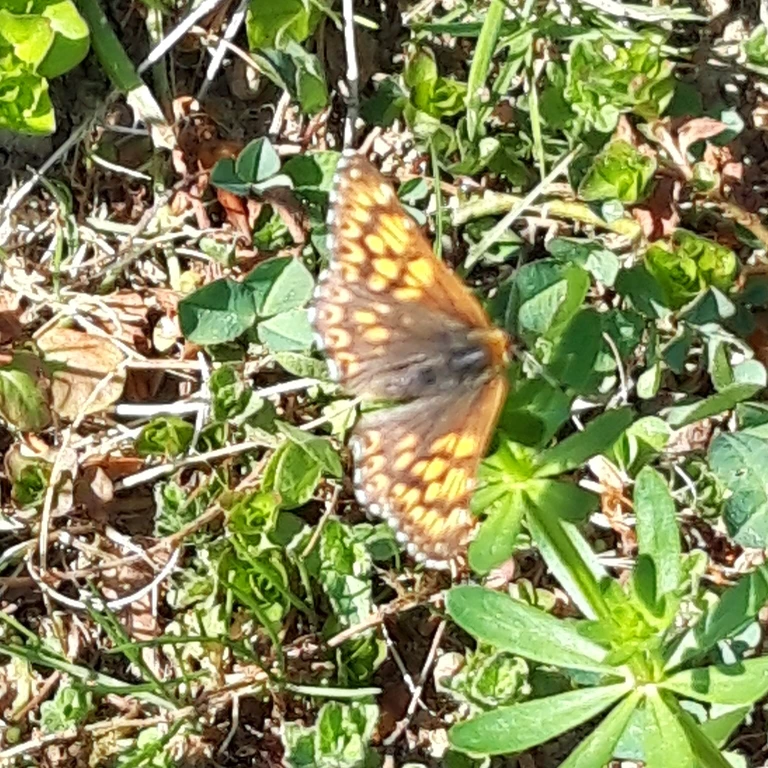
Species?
Hamearis lucina
